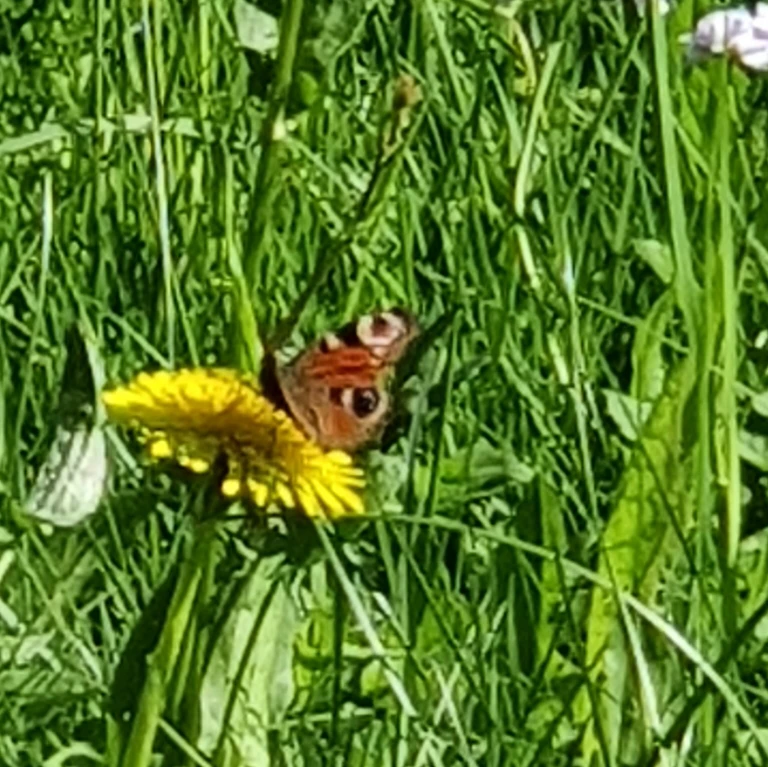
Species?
Aglais io
